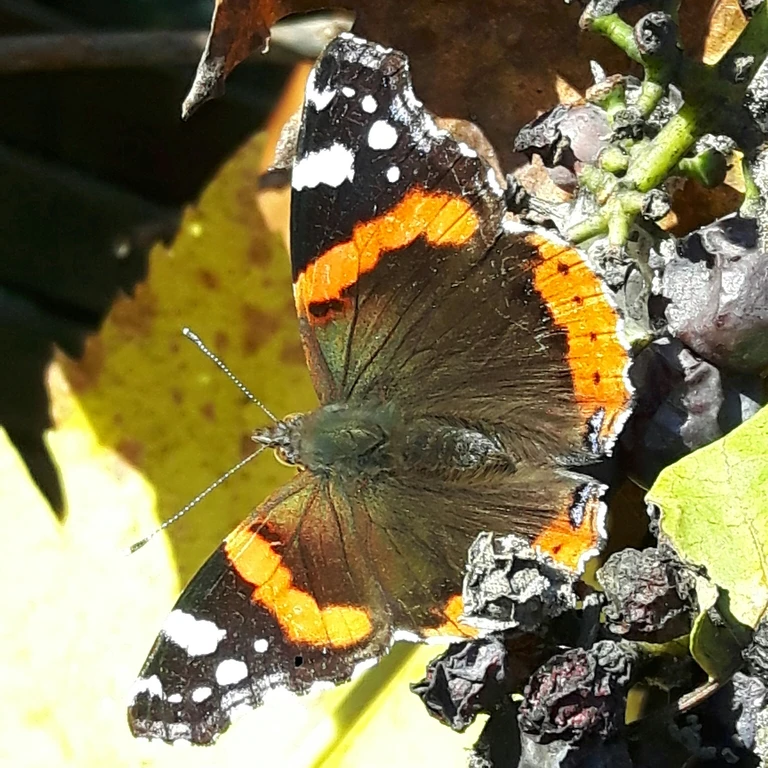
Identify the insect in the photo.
Vanessa atalanta
